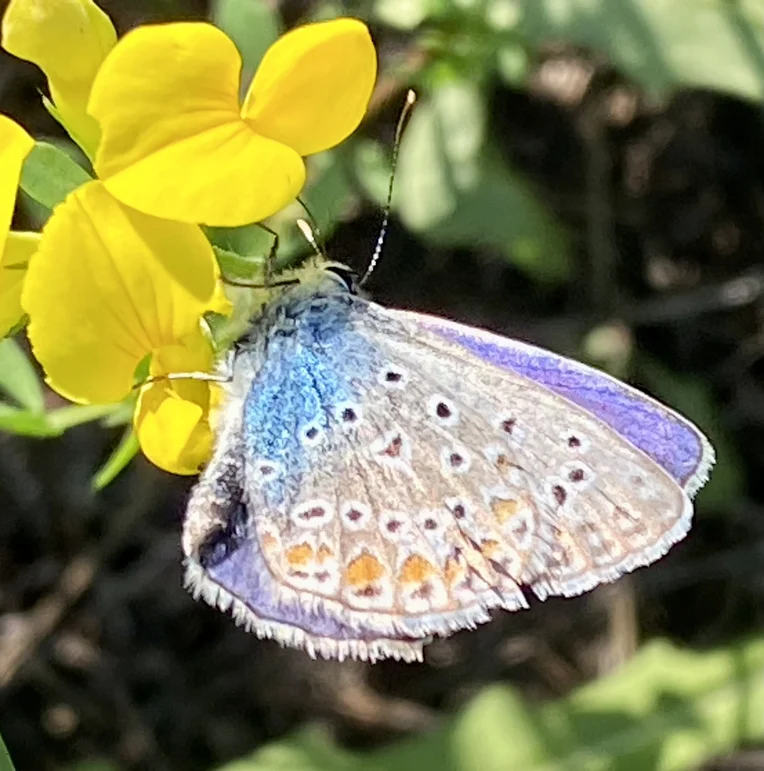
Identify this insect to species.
Polyommatus icarus
